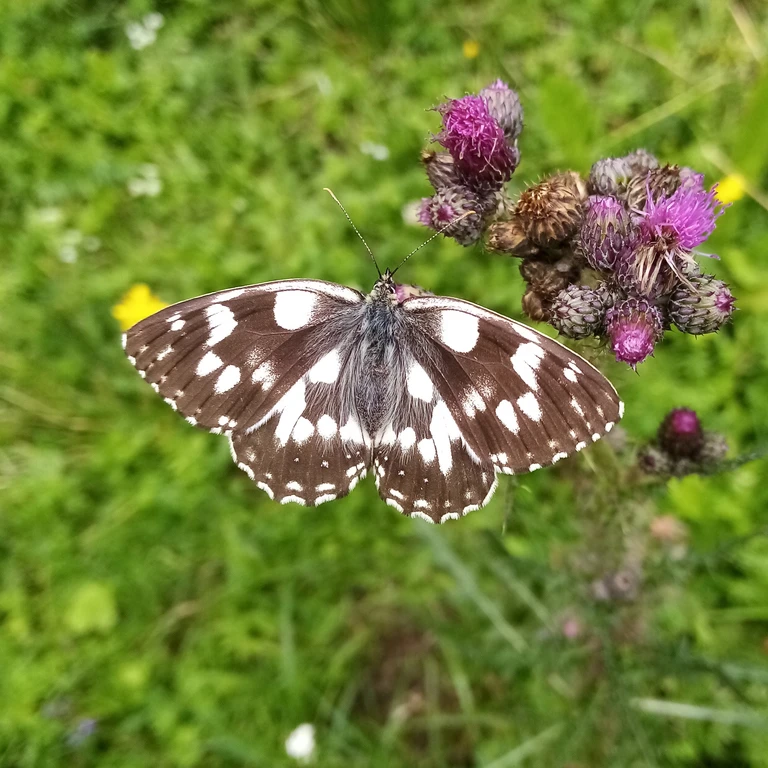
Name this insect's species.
Melanargia galathea
